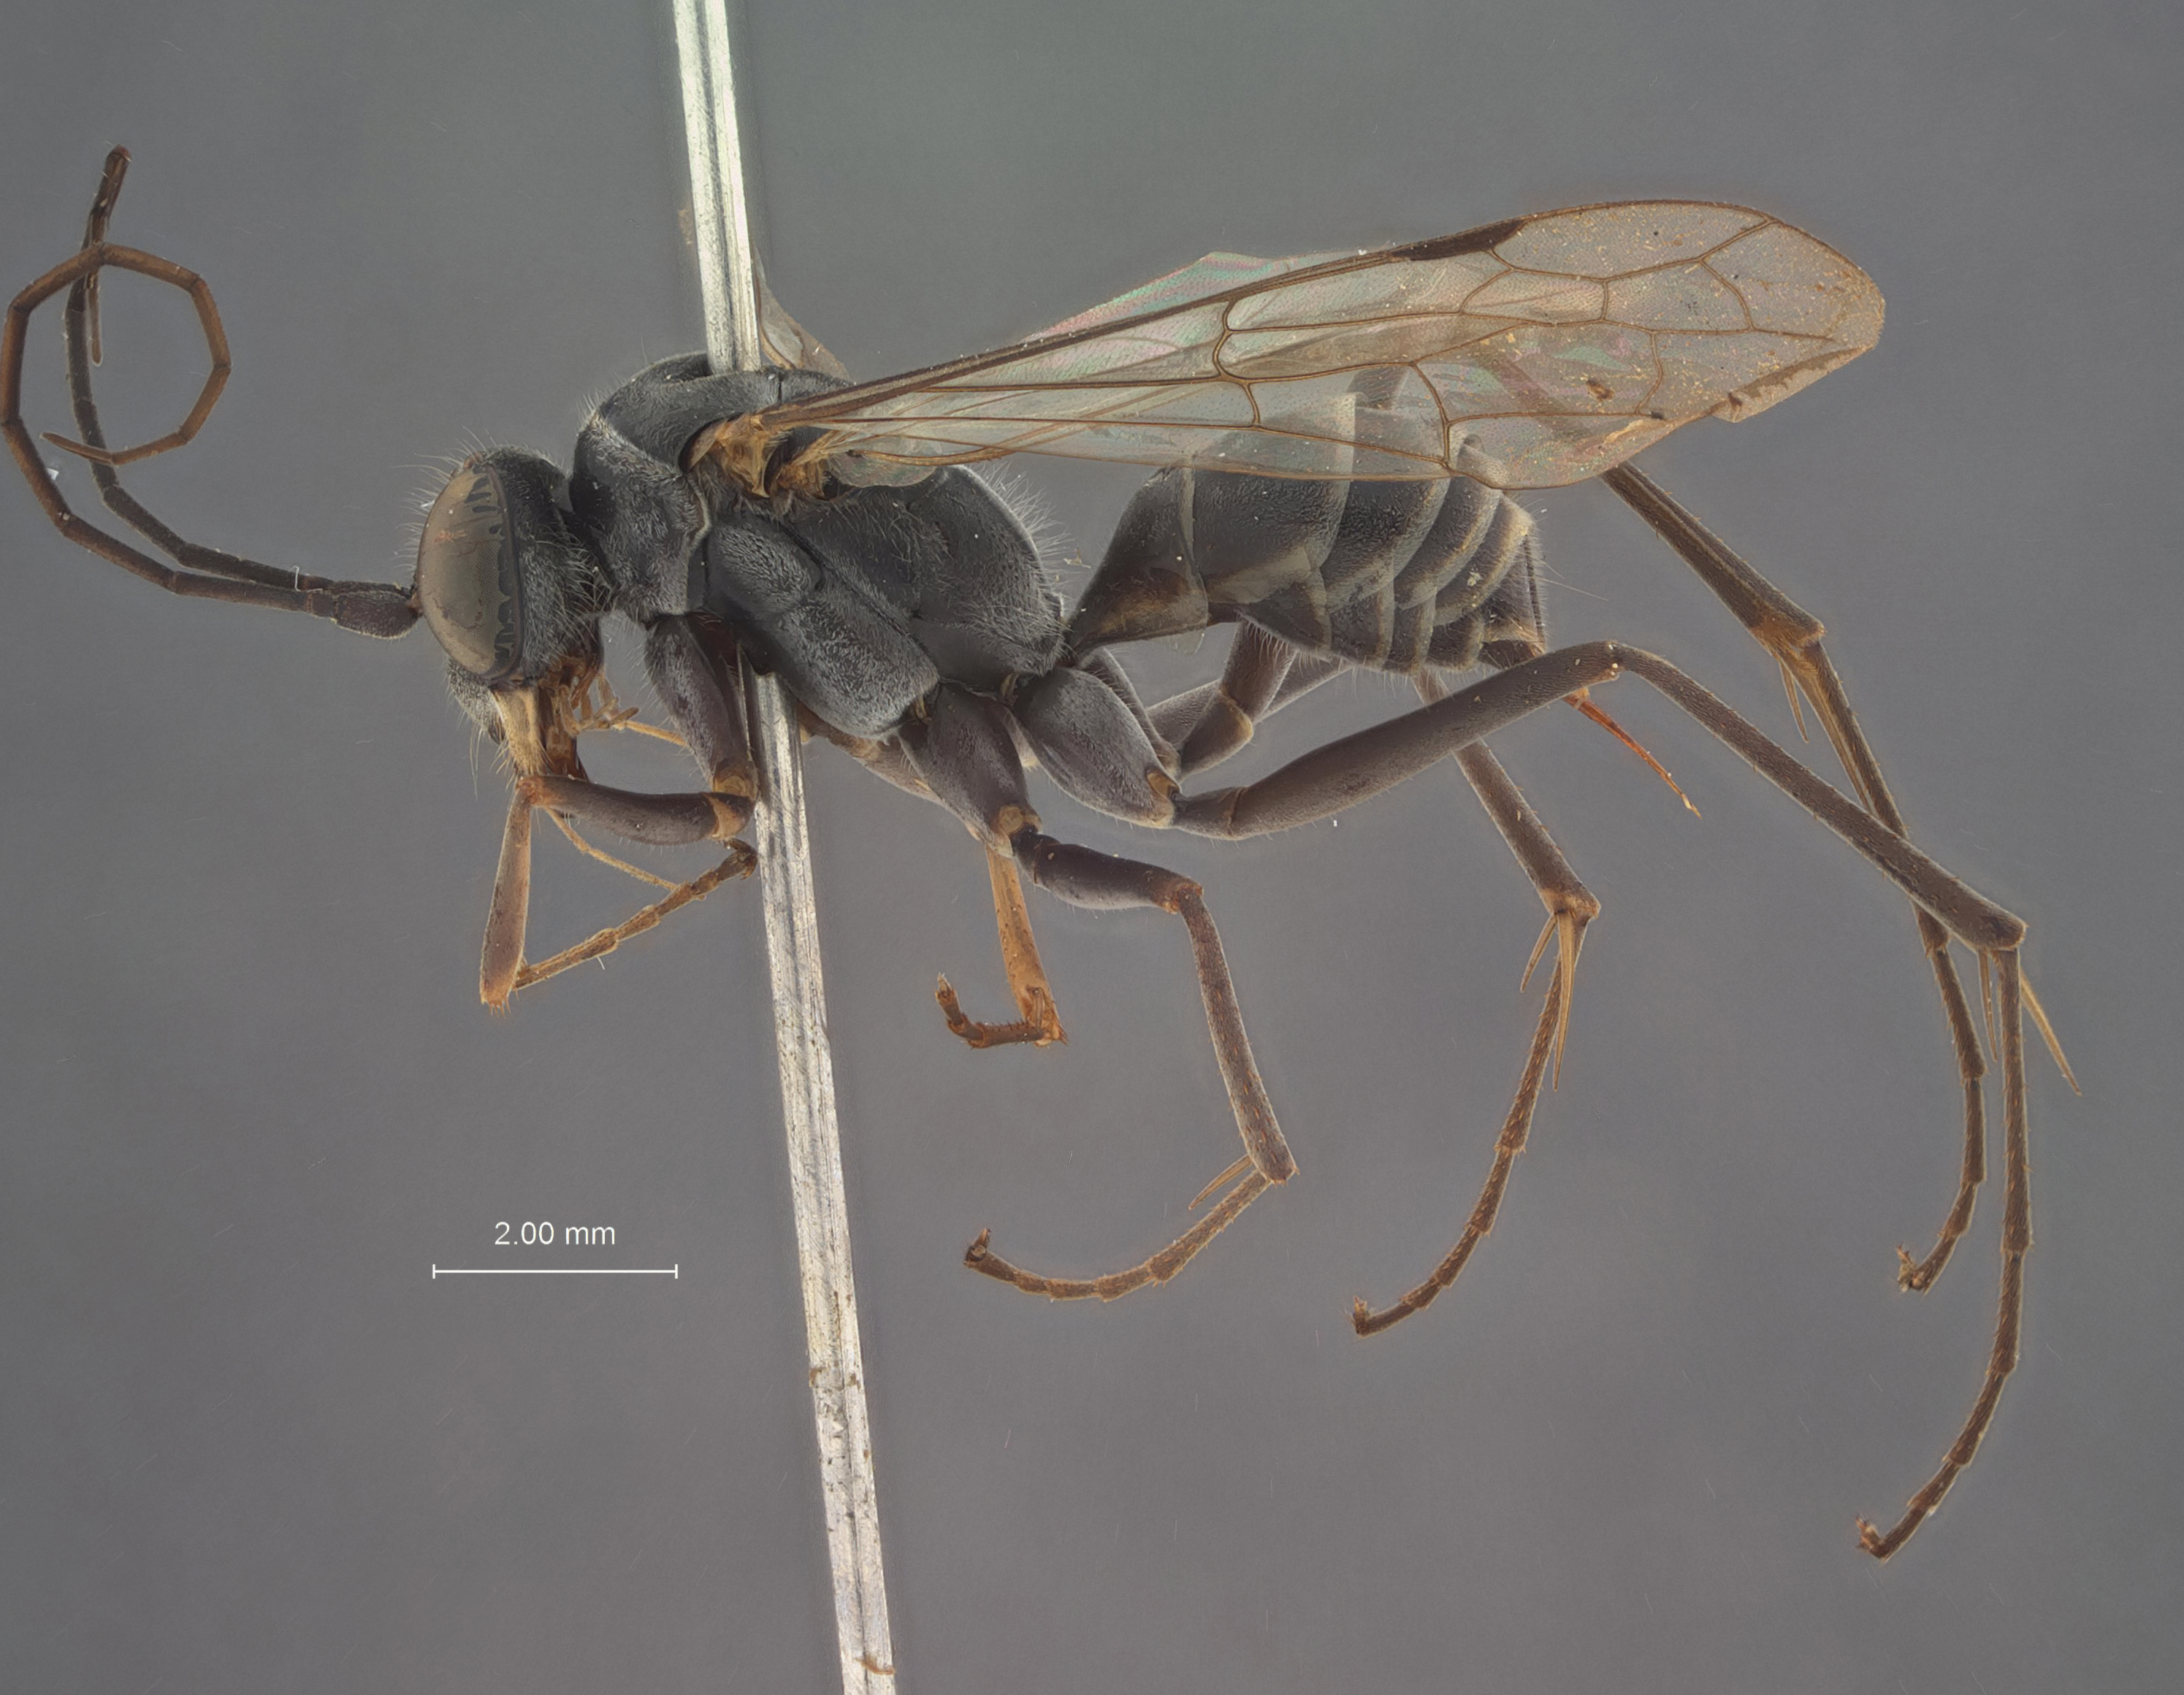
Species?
Auplopus murotai
